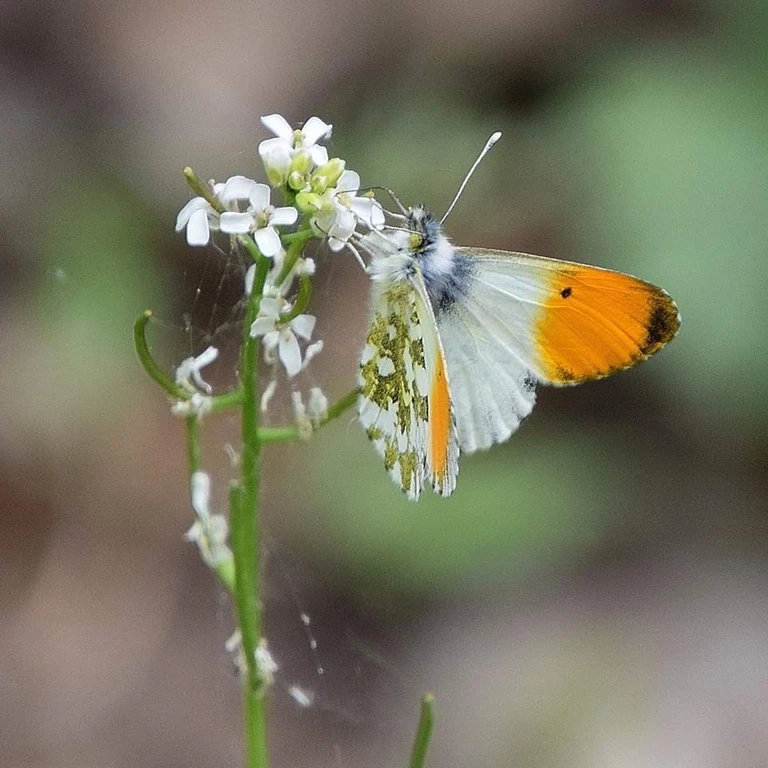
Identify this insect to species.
Anthocharis cardamines
